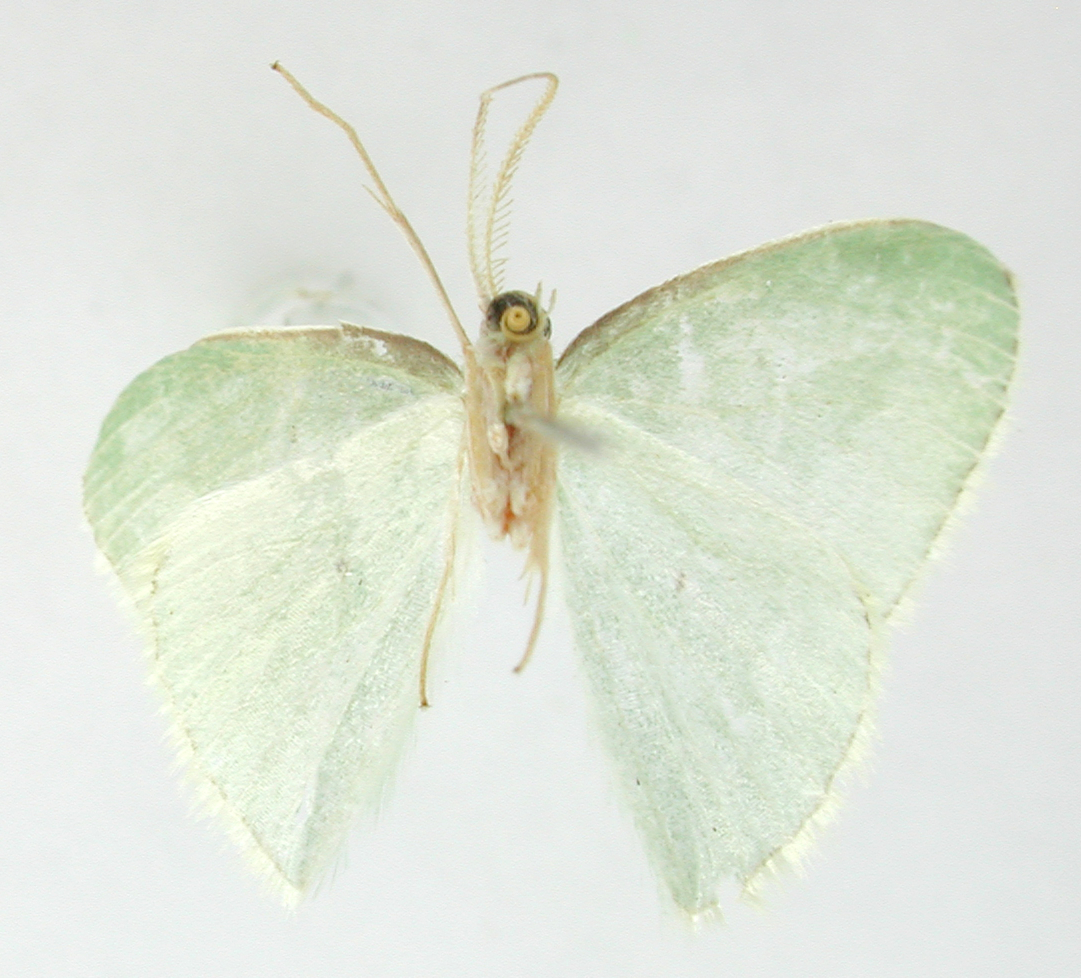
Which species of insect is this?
Lissochlora albifimbriata
